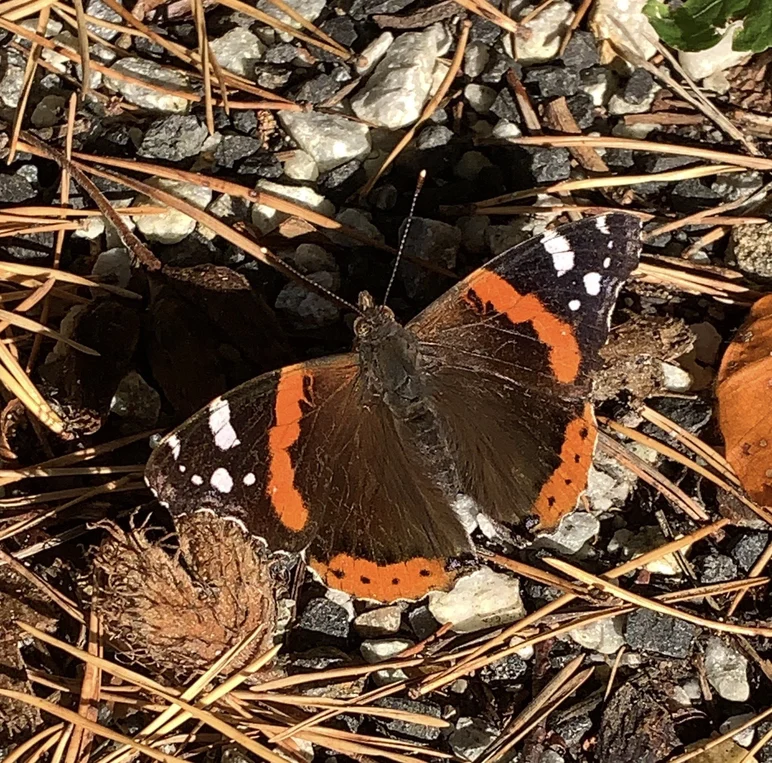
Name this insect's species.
Vanessa atalanta
